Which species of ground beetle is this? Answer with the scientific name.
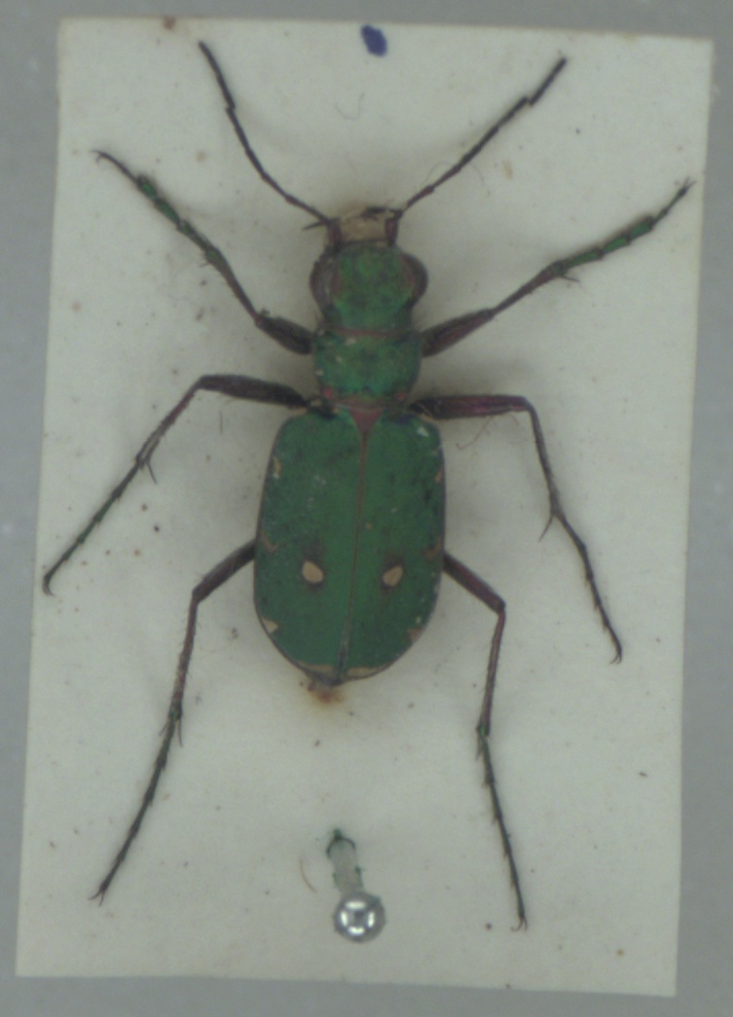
Cicindela campestris
